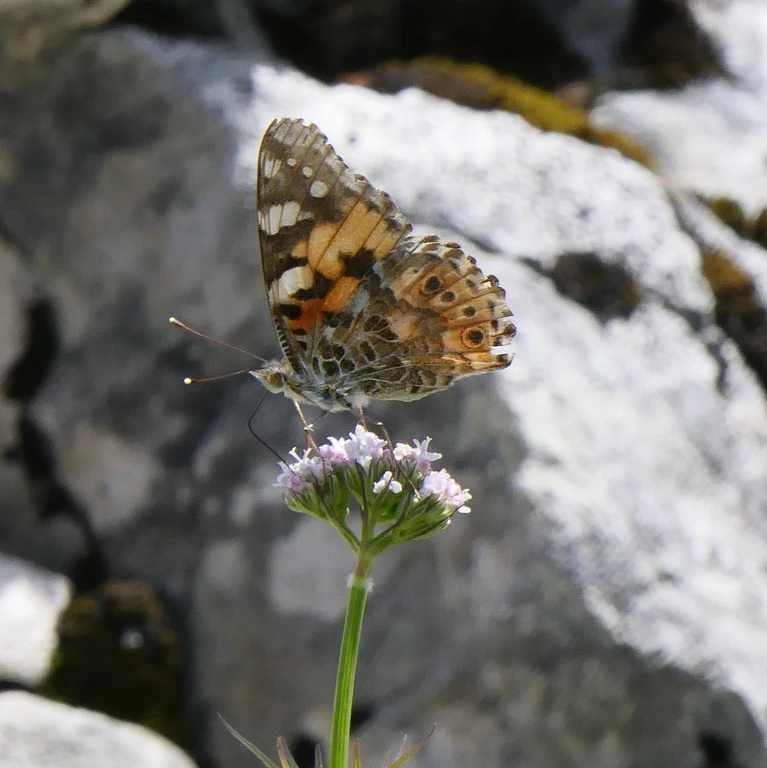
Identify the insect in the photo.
Vanessa cardui
